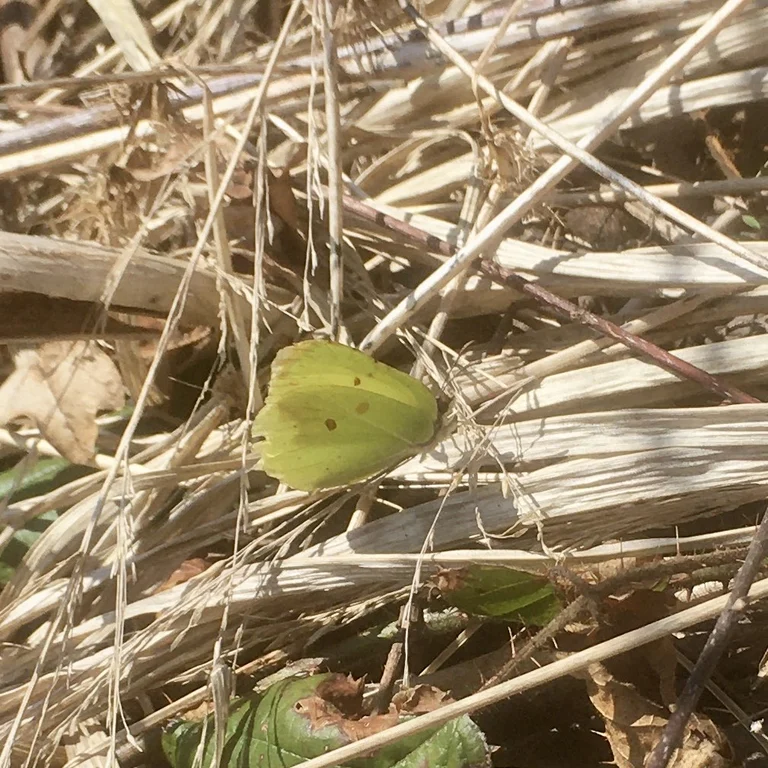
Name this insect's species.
Gonepteryx rhamni
